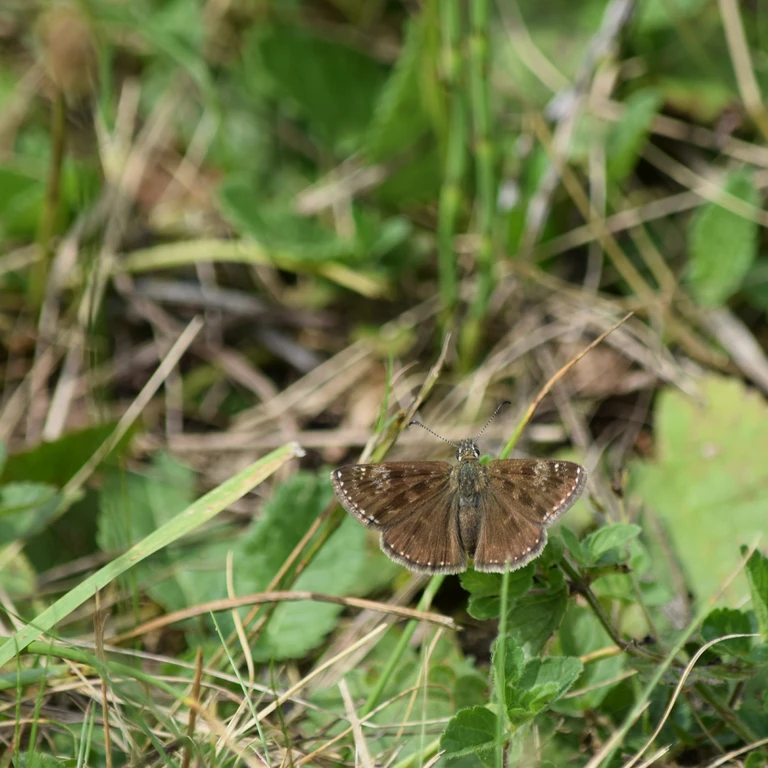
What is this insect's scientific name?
Erynnis tages
